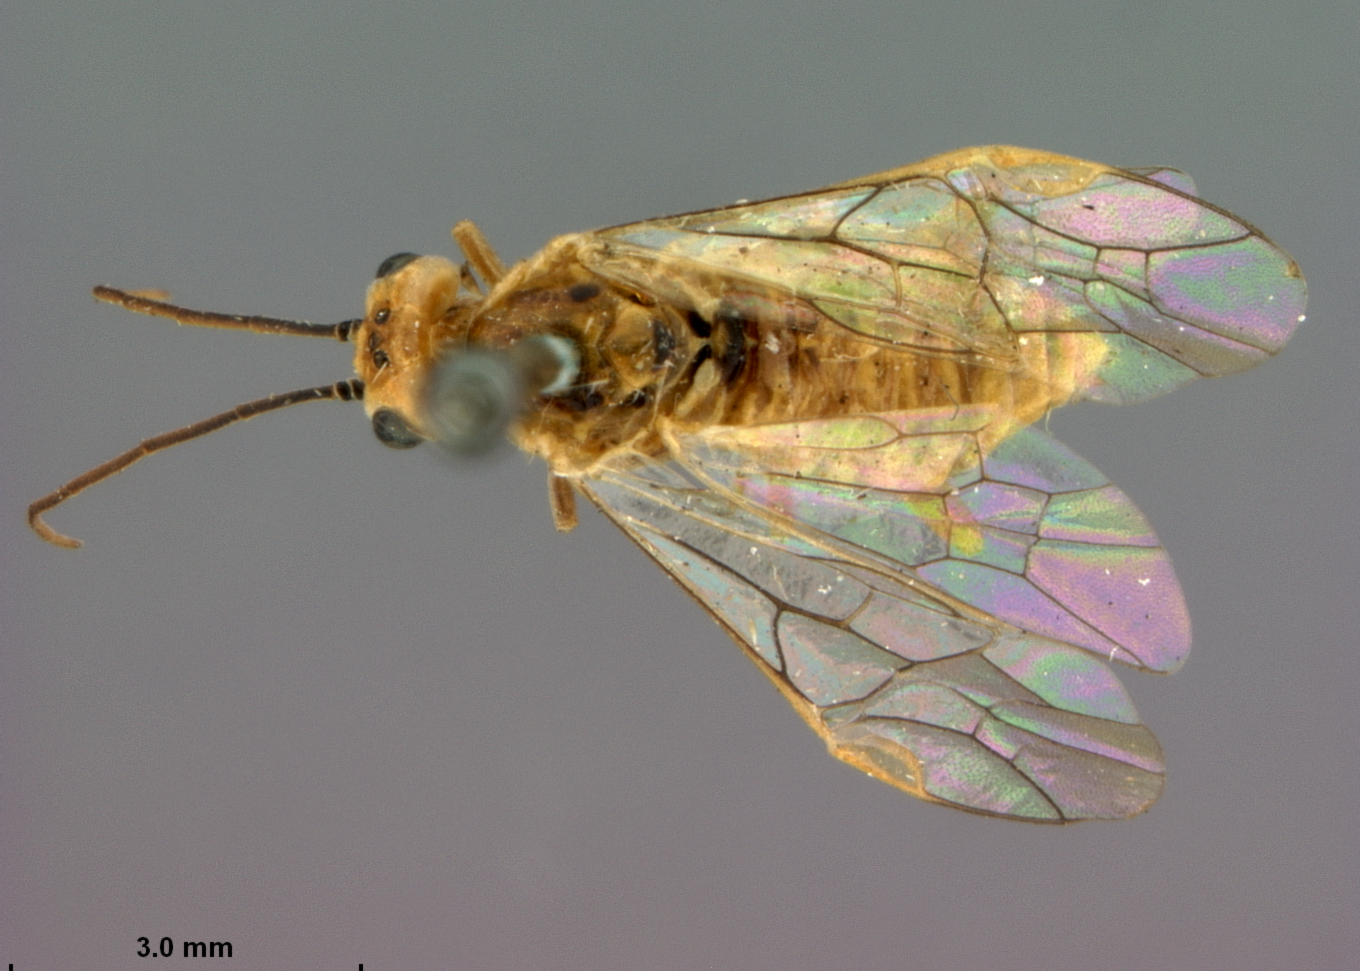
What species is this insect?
Pteronus vancouverensis
